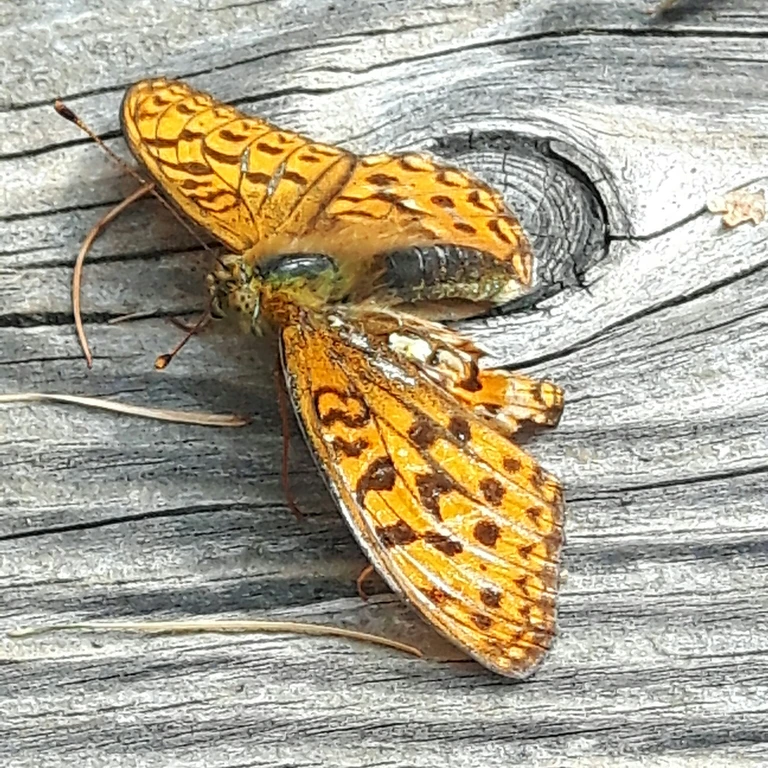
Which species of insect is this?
Fabriciana adippe
